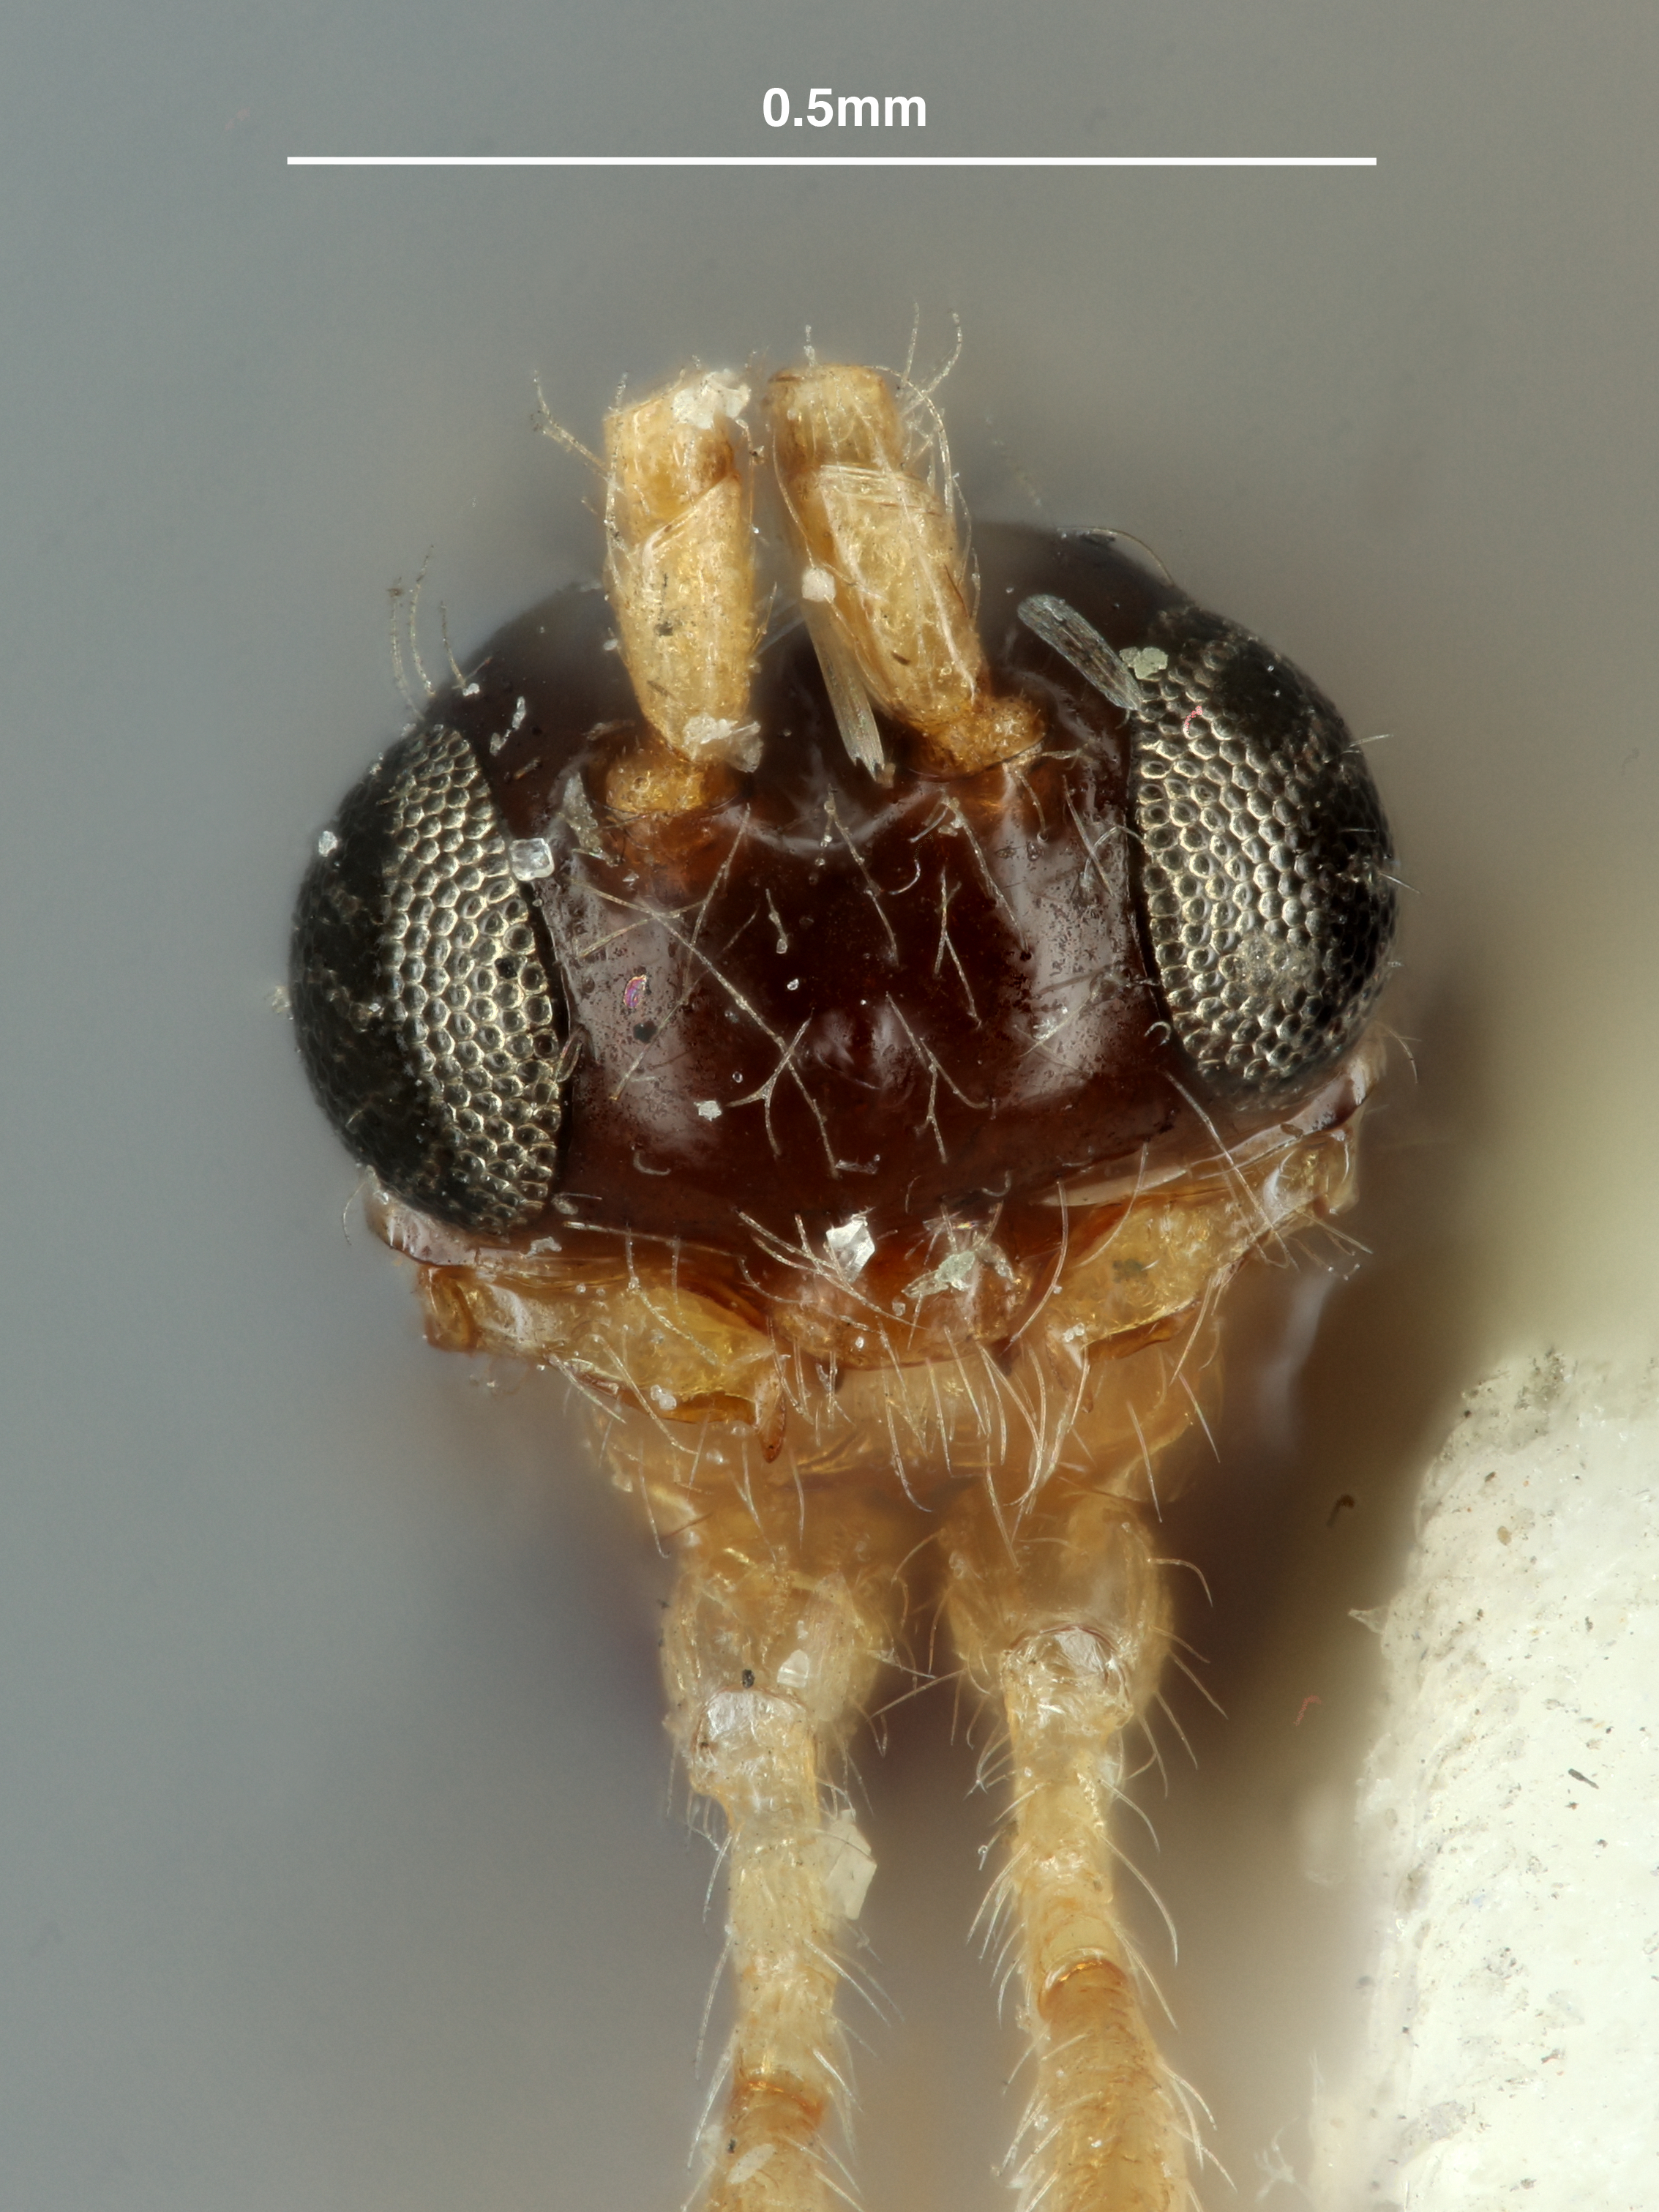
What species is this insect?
Kahlia flairpes
